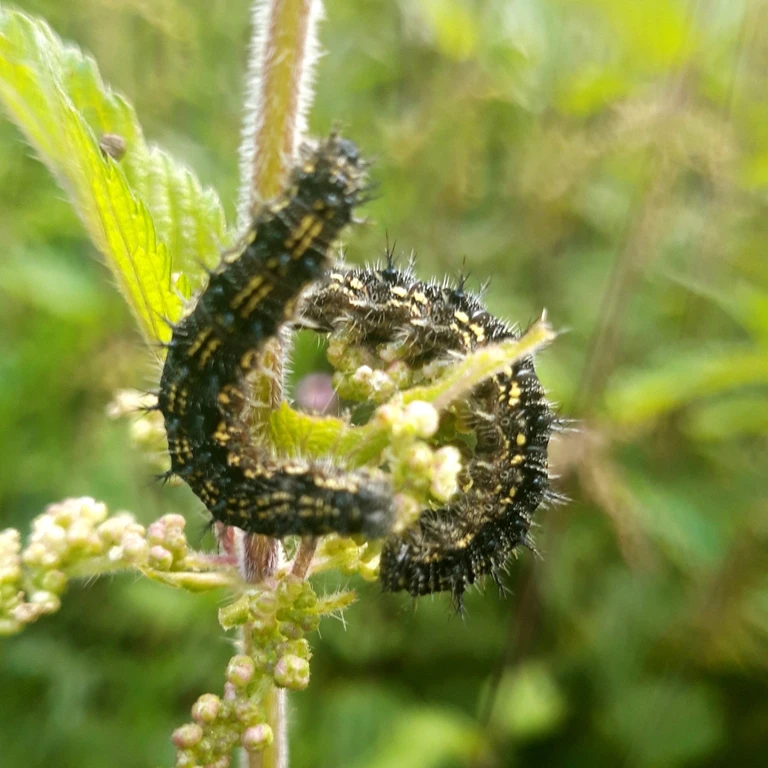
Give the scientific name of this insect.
Aglais urticae
